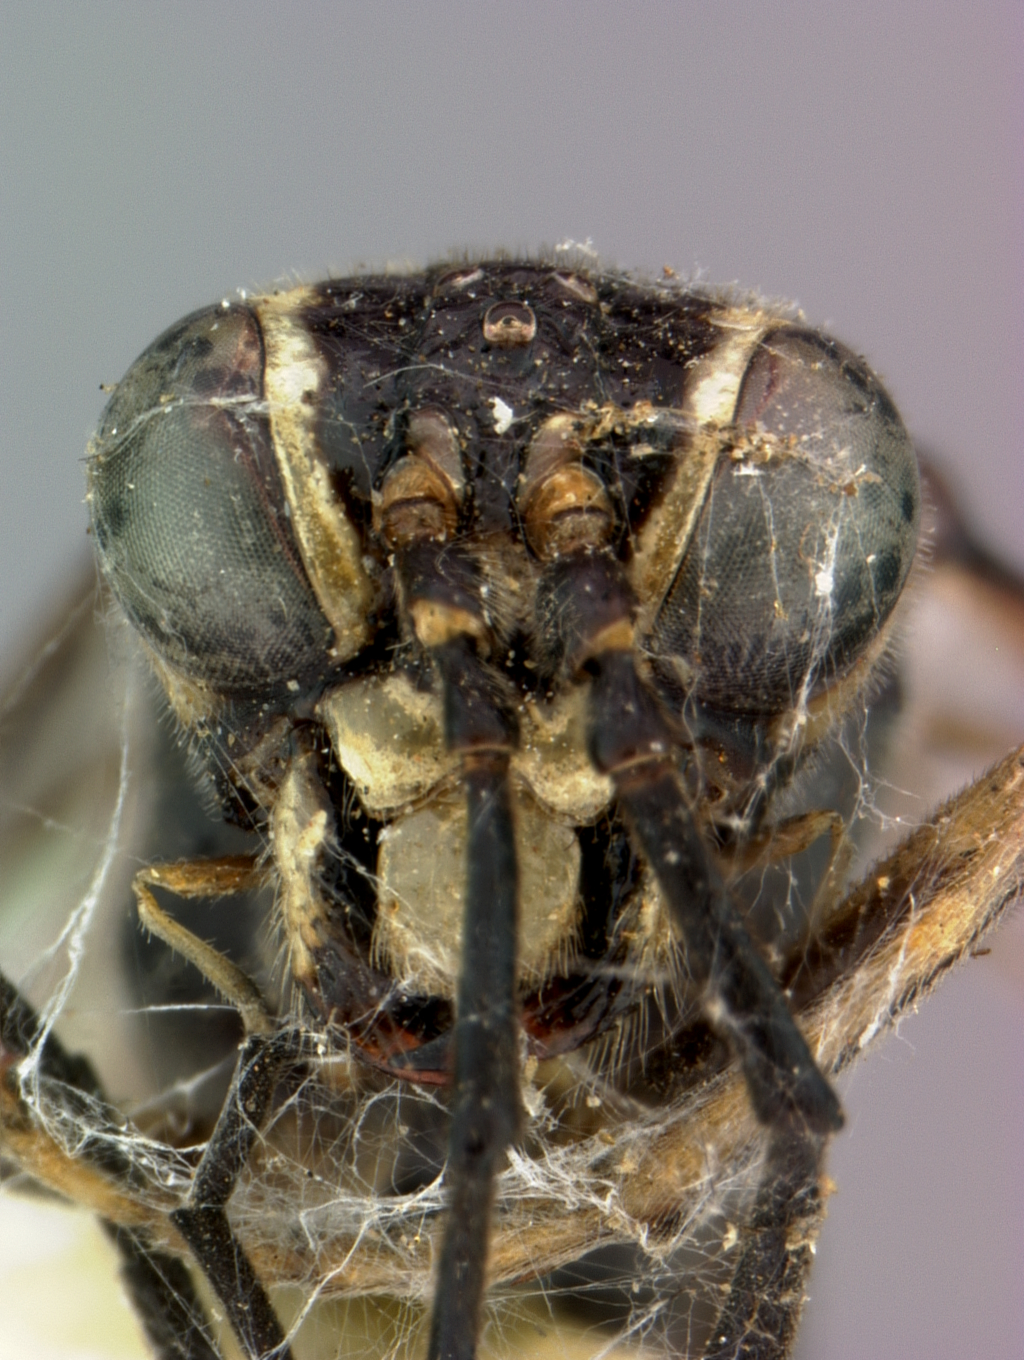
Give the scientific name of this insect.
Tenthredella carolina
